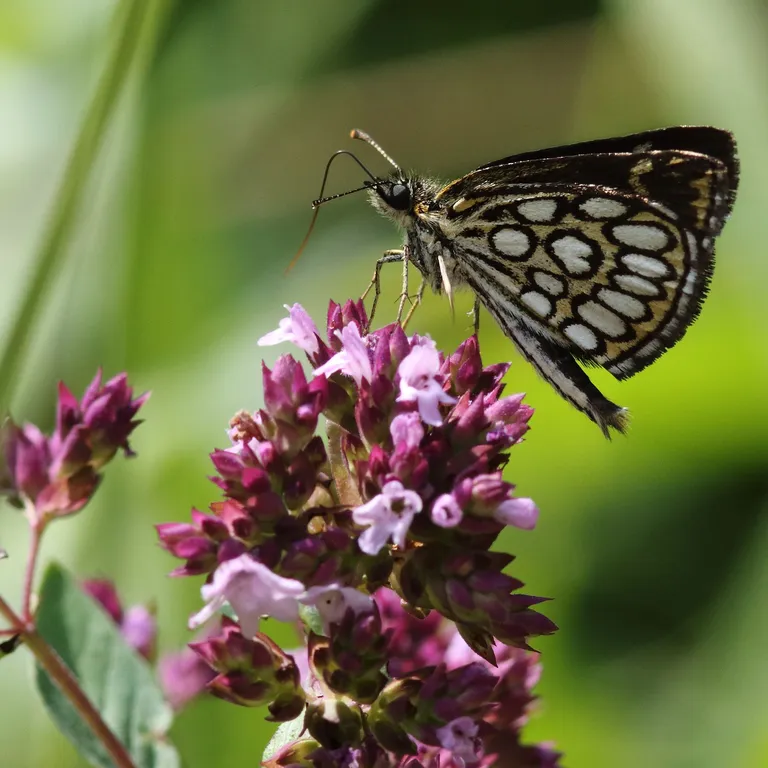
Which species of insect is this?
Heteropterus morpheus
